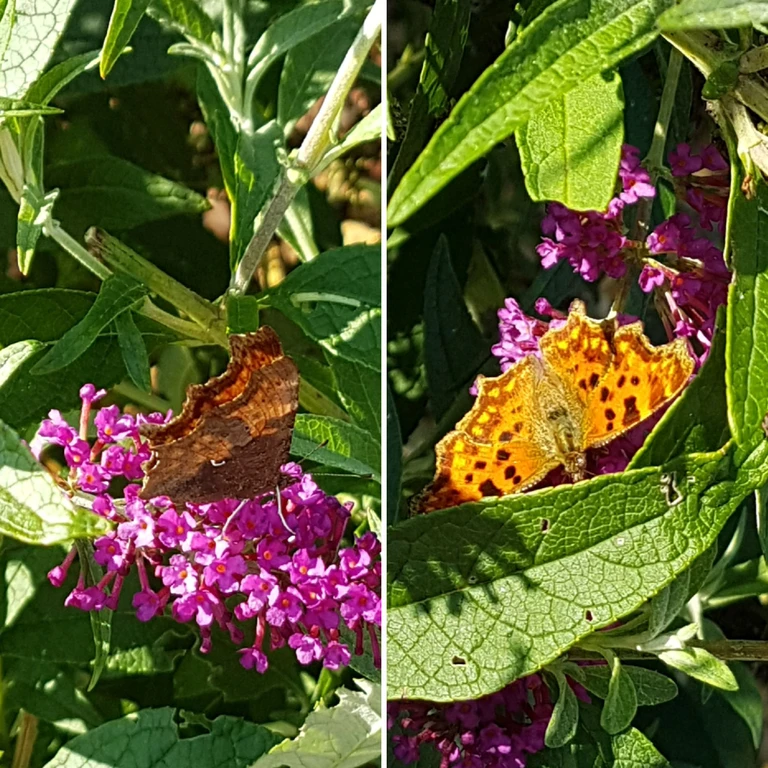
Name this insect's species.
Polygonia c-album
